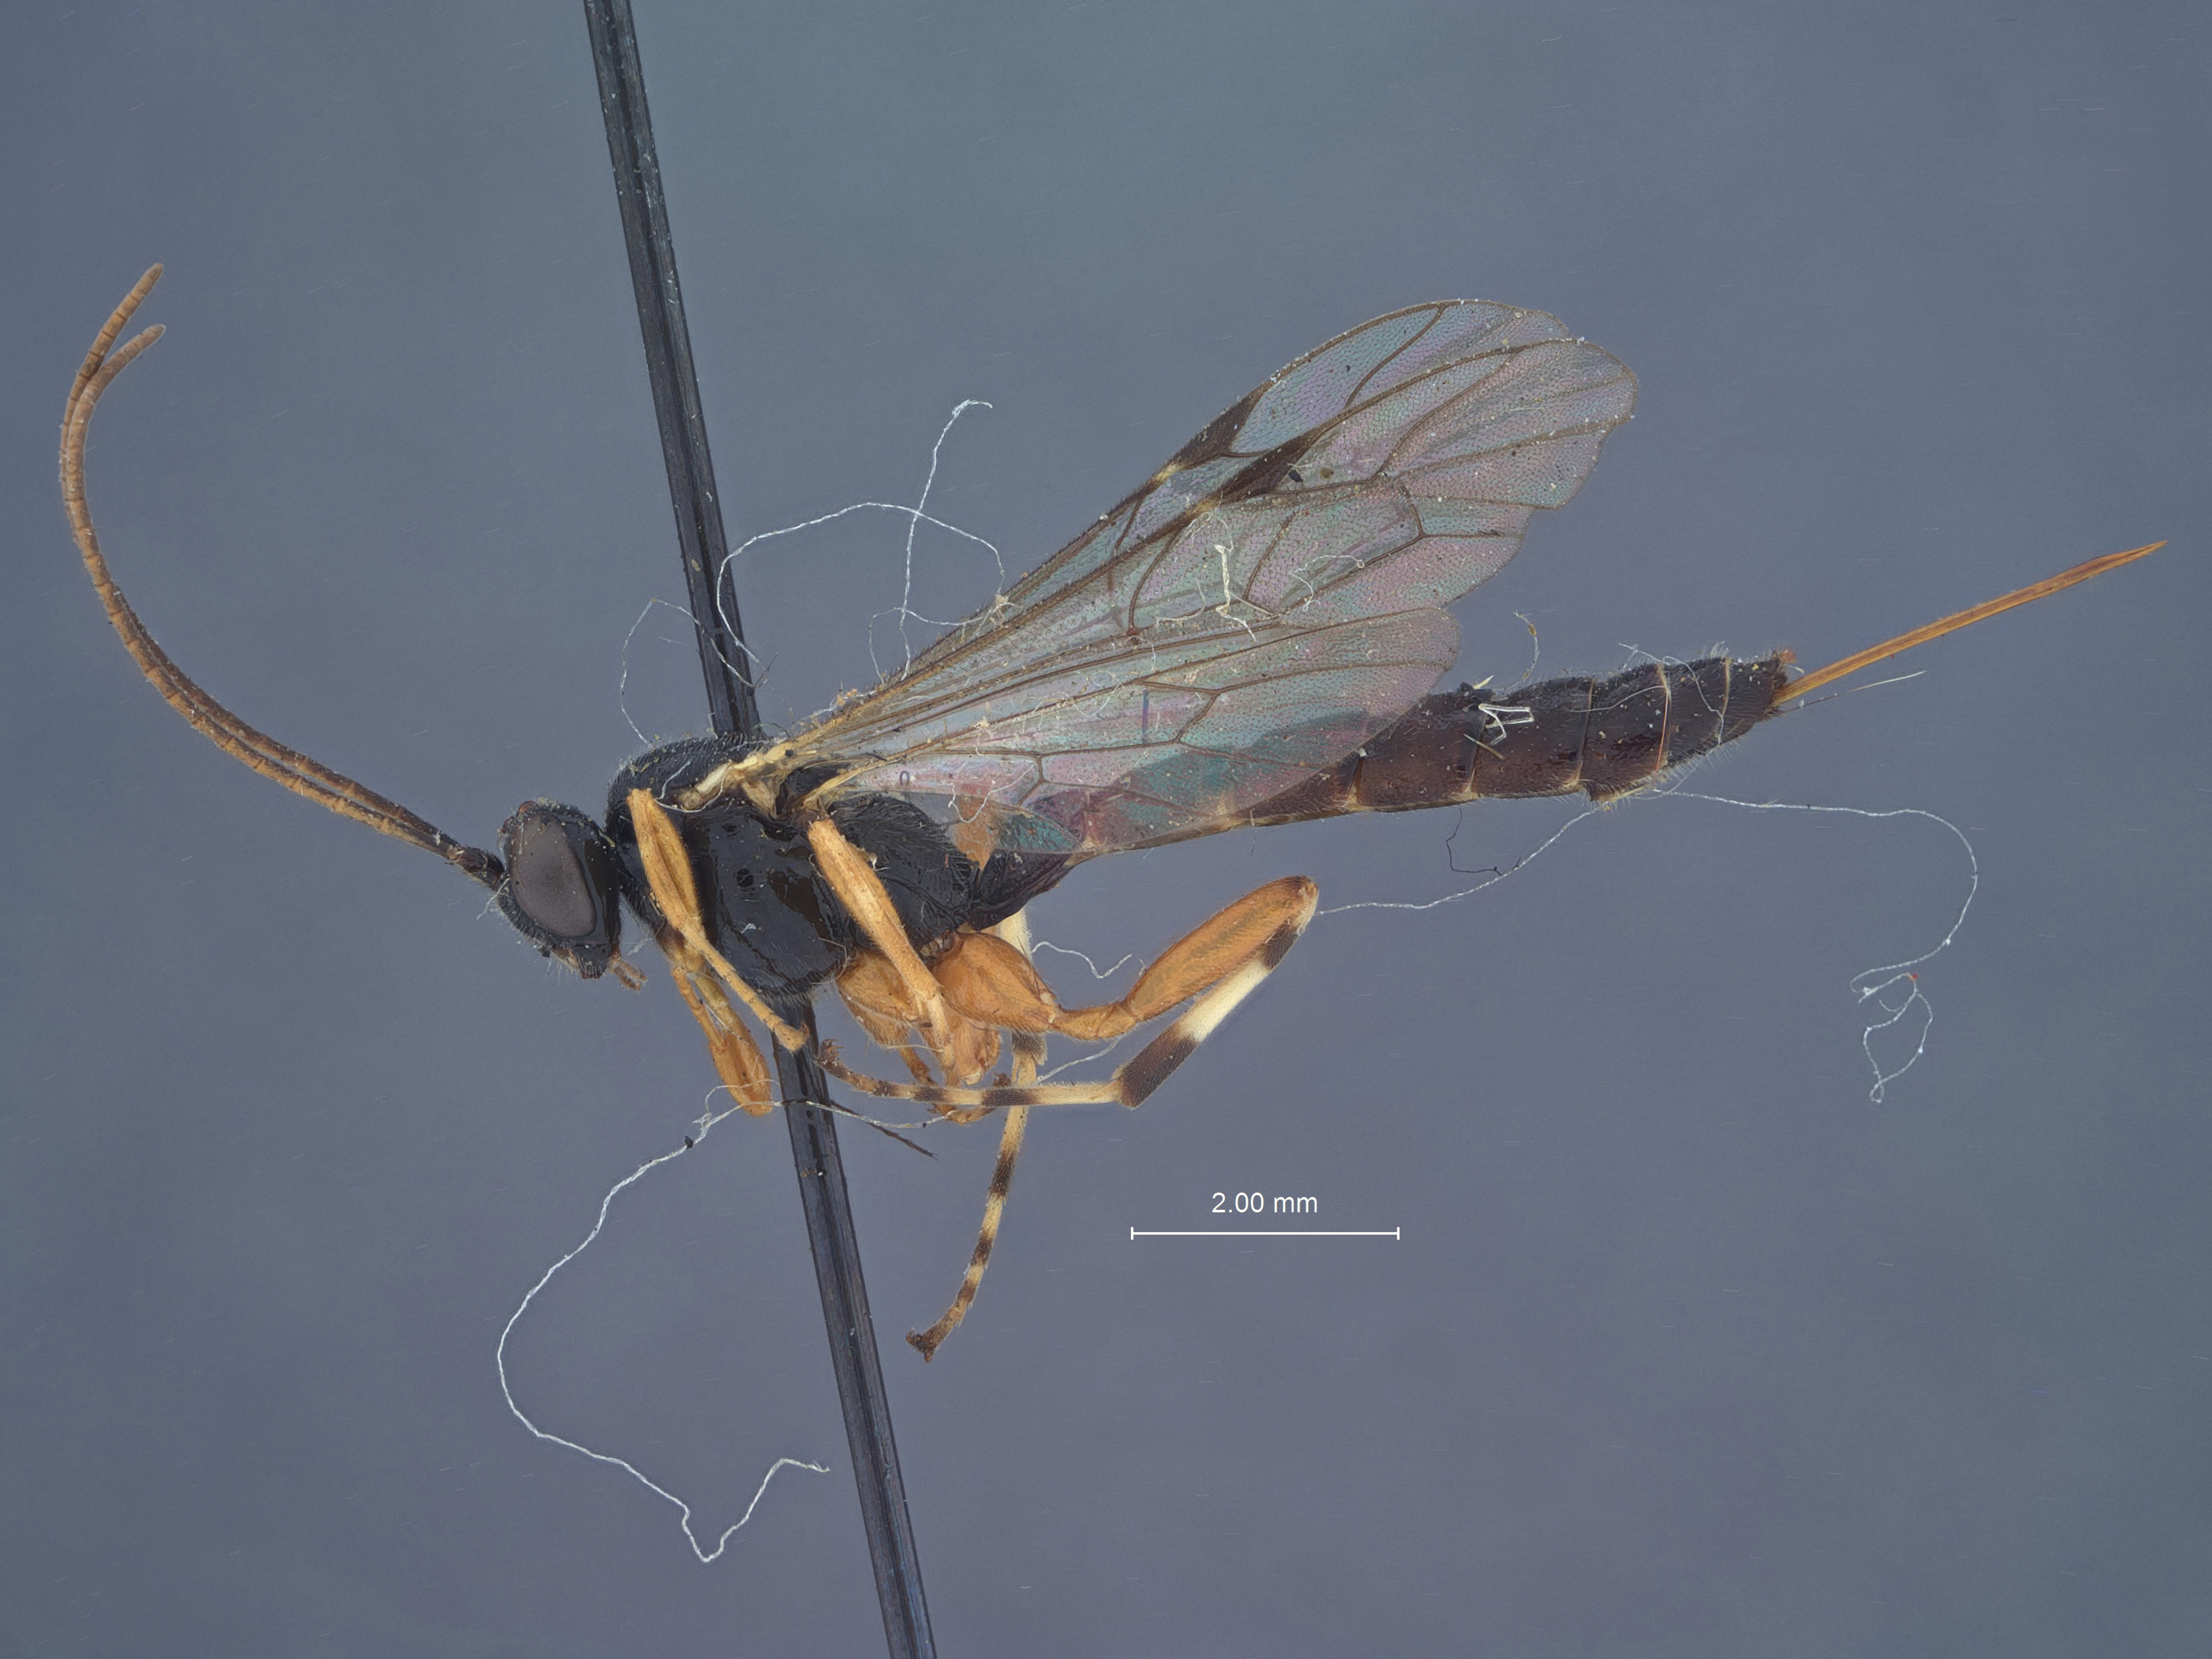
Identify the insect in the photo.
Pimpla bruneifrons
